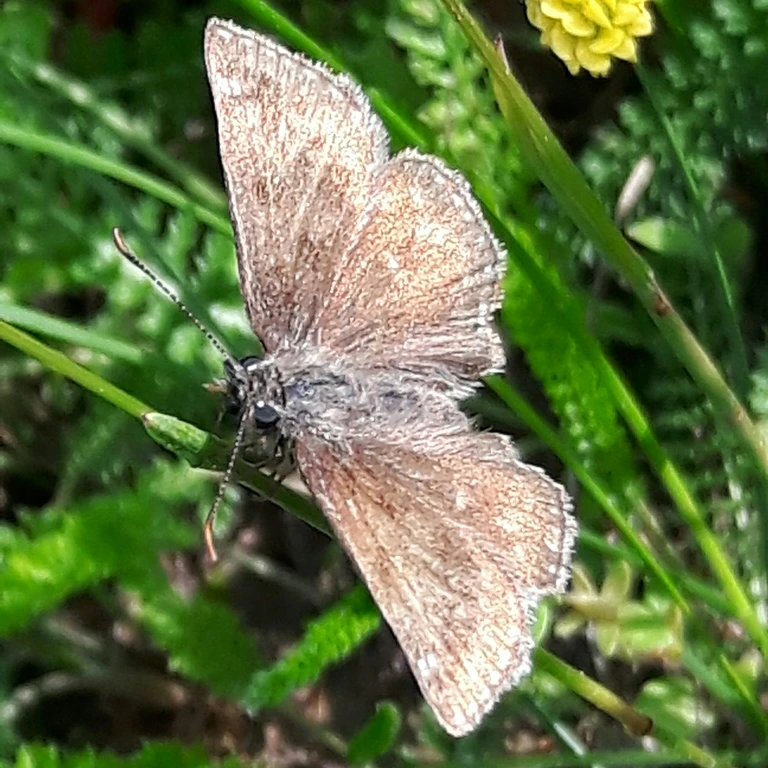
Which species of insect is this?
Erynnis tages
